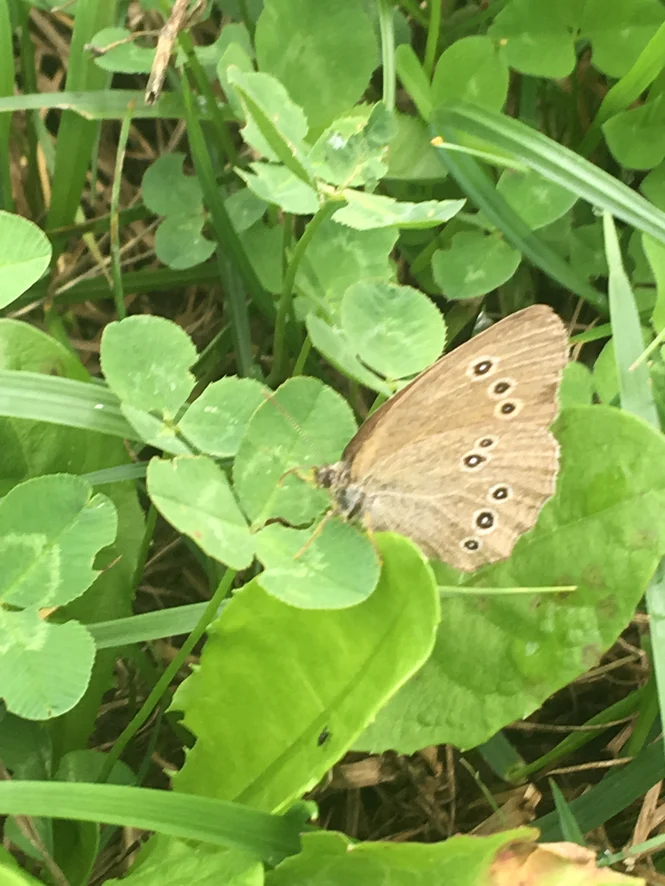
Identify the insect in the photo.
Aphantopus hyperantus
